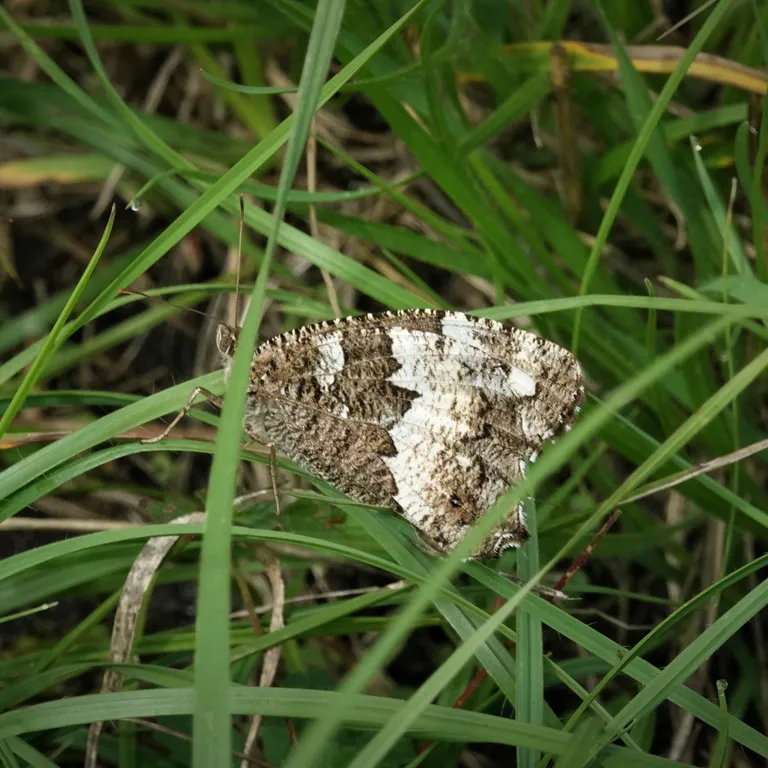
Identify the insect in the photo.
Brintesia circe
